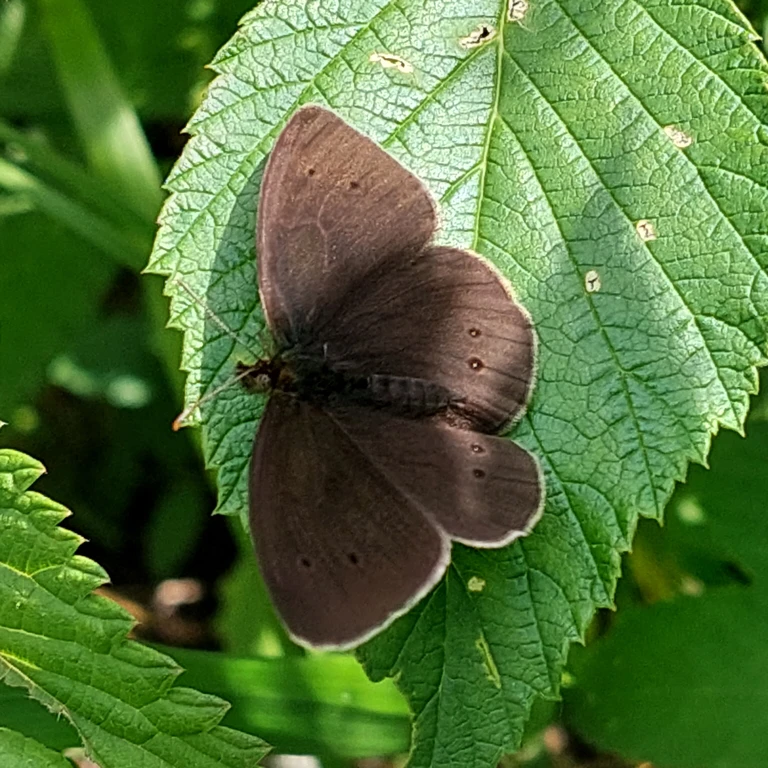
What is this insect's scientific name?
Aphantopus hyperantus
